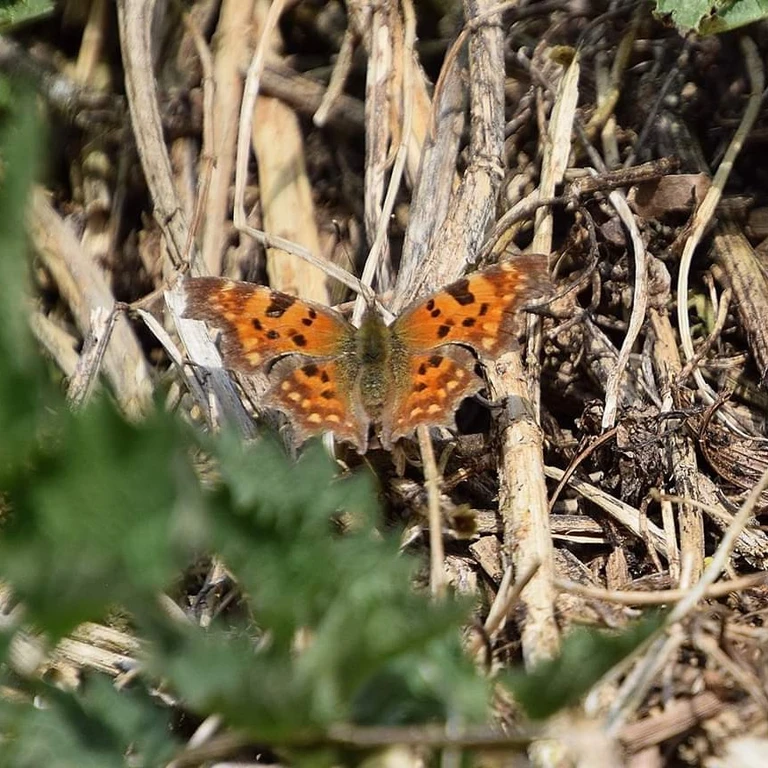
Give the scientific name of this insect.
Polygonia c-album
